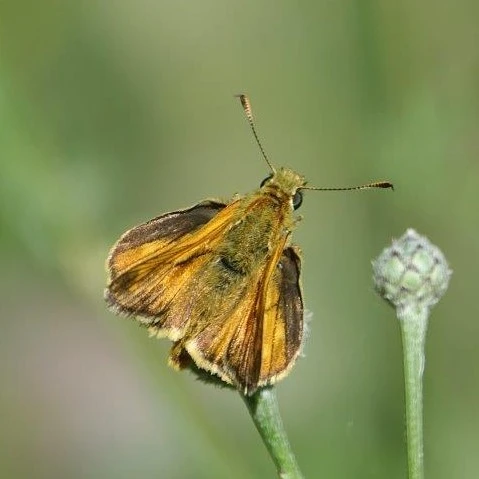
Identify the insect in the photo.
Ochlodes sylvanus (also Ochlodes venata)
